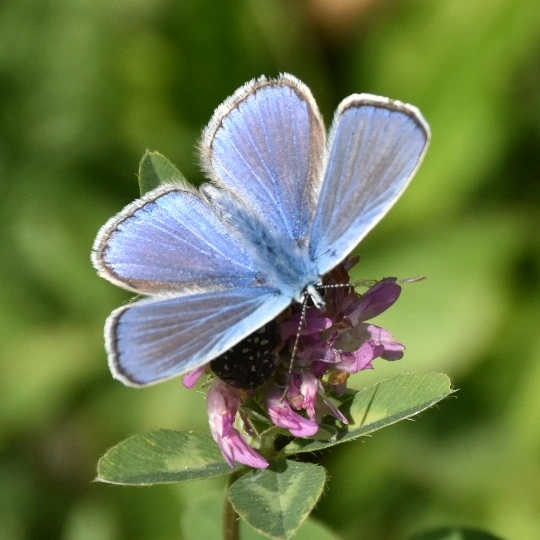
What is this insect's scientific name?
Polyommatus icarus
